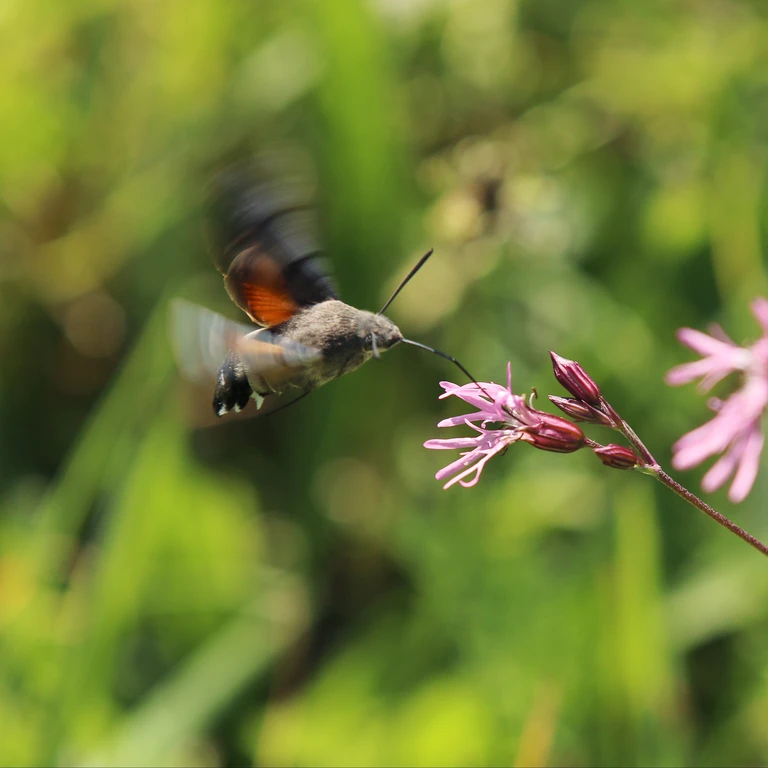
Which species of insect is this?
Macroglossum stellatarum
